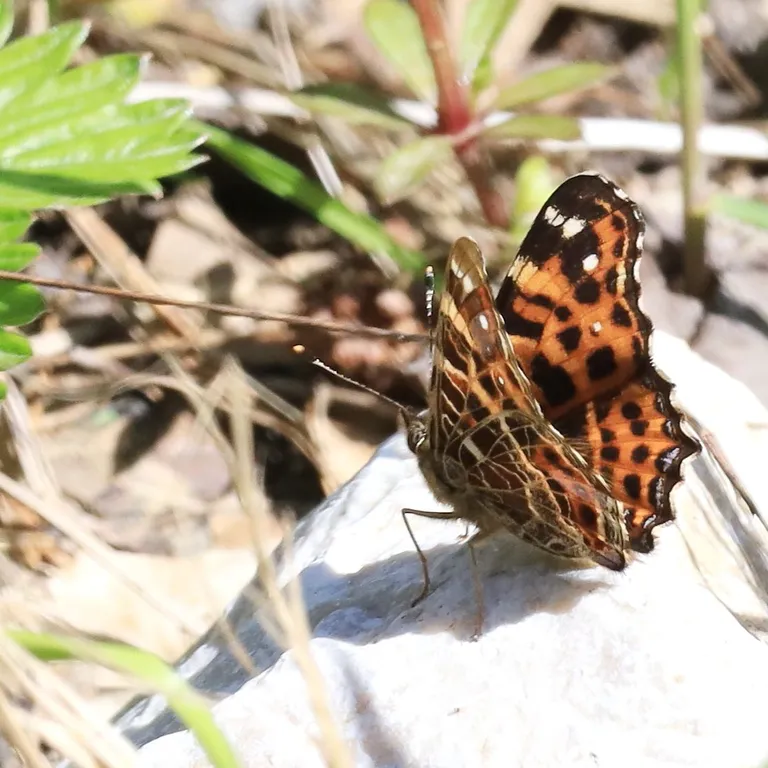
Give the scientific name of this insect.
Araschnia levana
